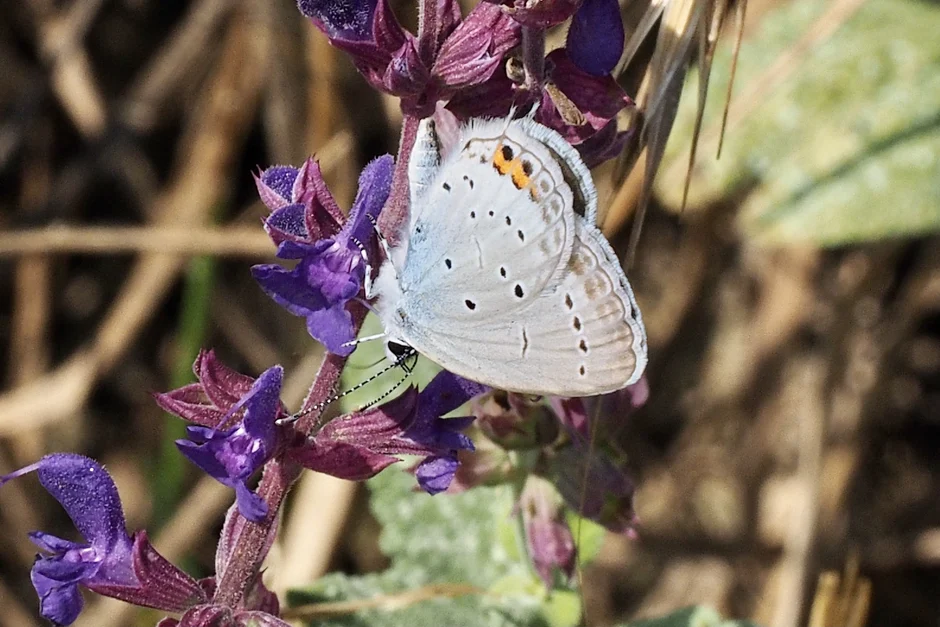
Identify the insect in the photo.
Cupido argiades (also Elkalyce argiades)
